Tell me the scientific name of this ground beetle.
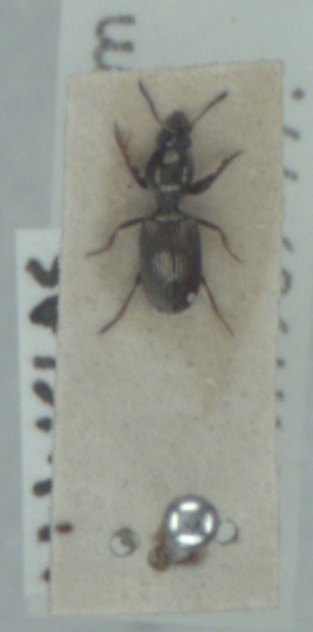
Dyschirius impunctipennis
